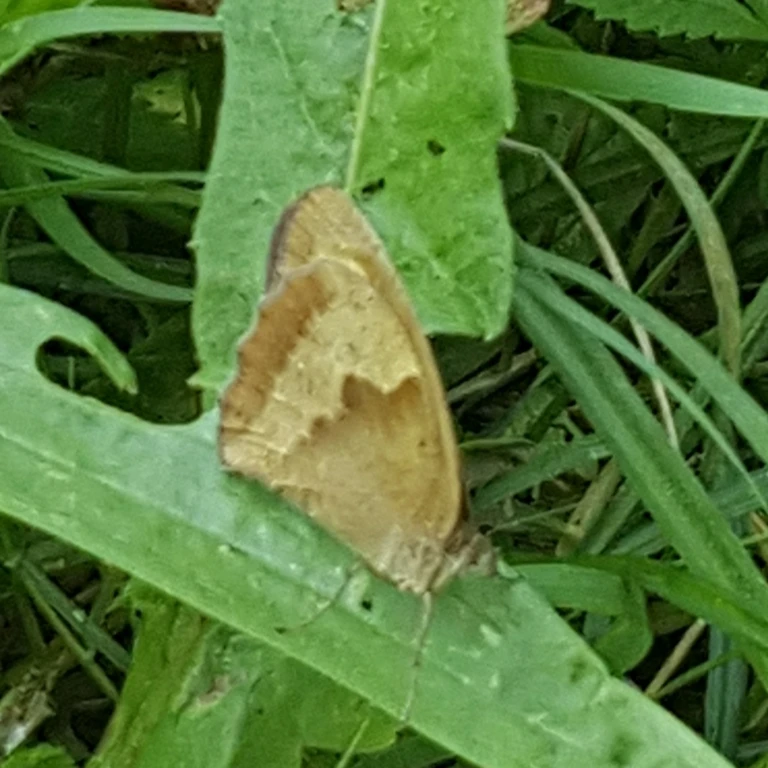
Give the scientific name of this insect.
Maniola jurtina
